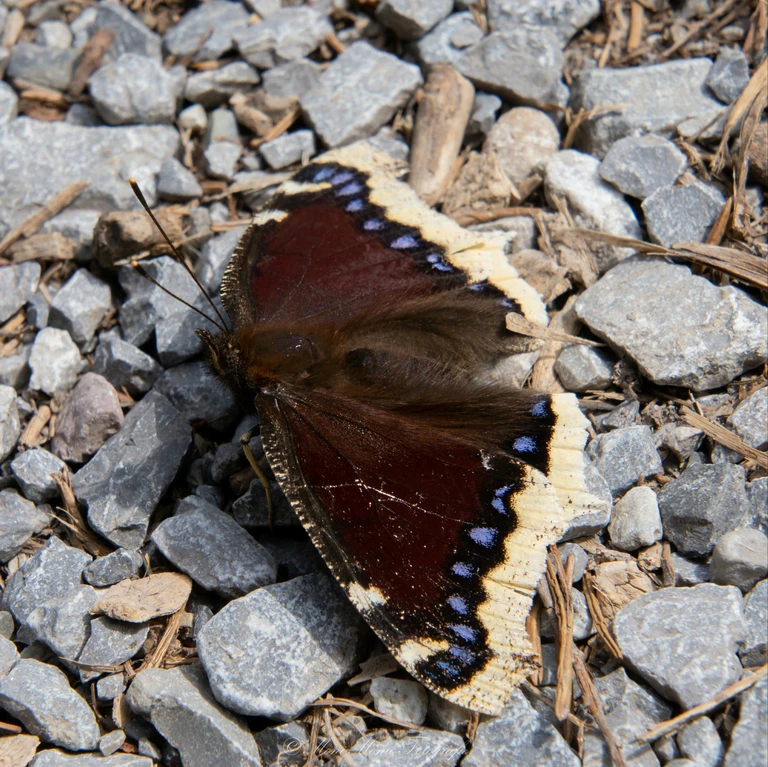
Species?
Nymphalis antiopa
